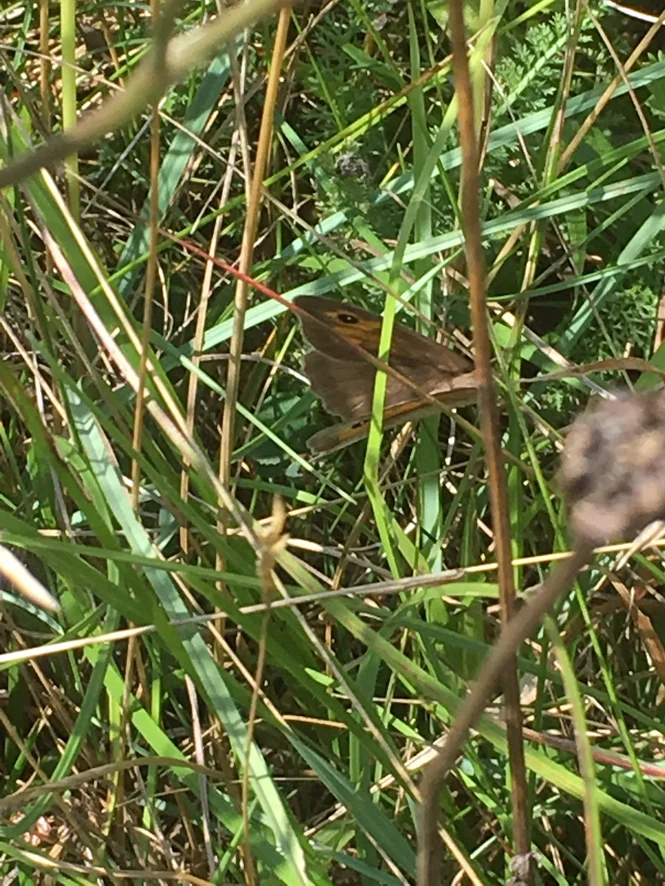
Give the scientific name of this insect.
Maniola jurtina
